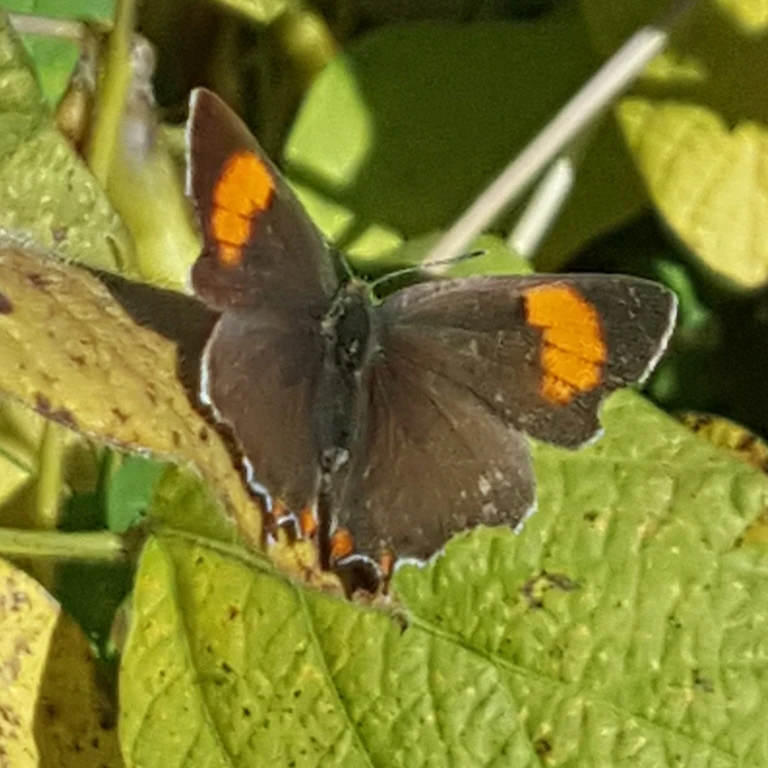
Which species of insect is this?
Thecla betulae
